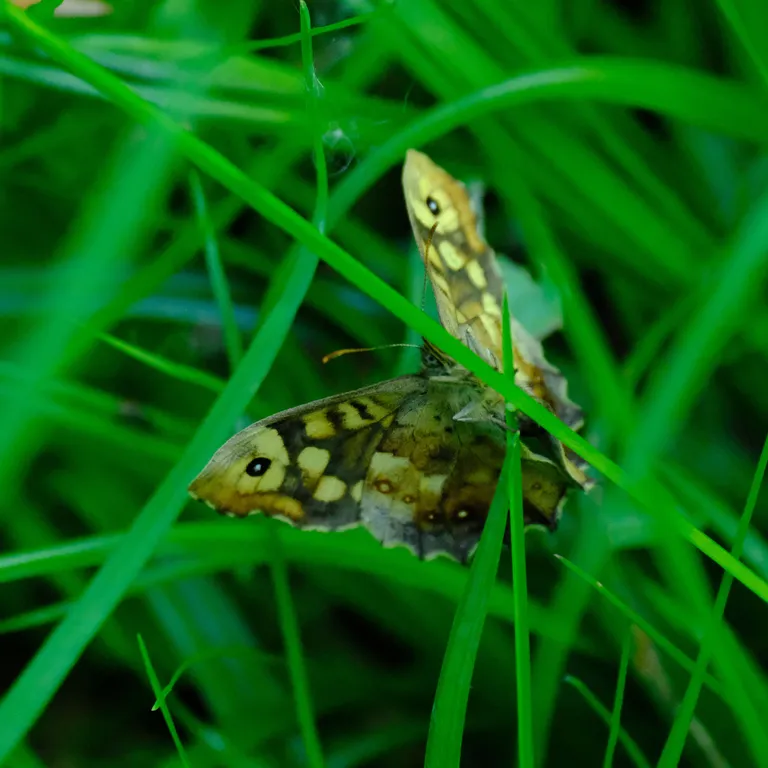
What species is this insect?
Pararge aegeria
